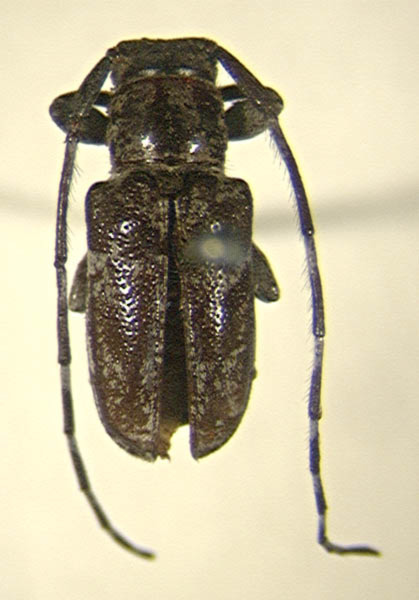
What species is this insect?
Mesosa griseomarmorata
